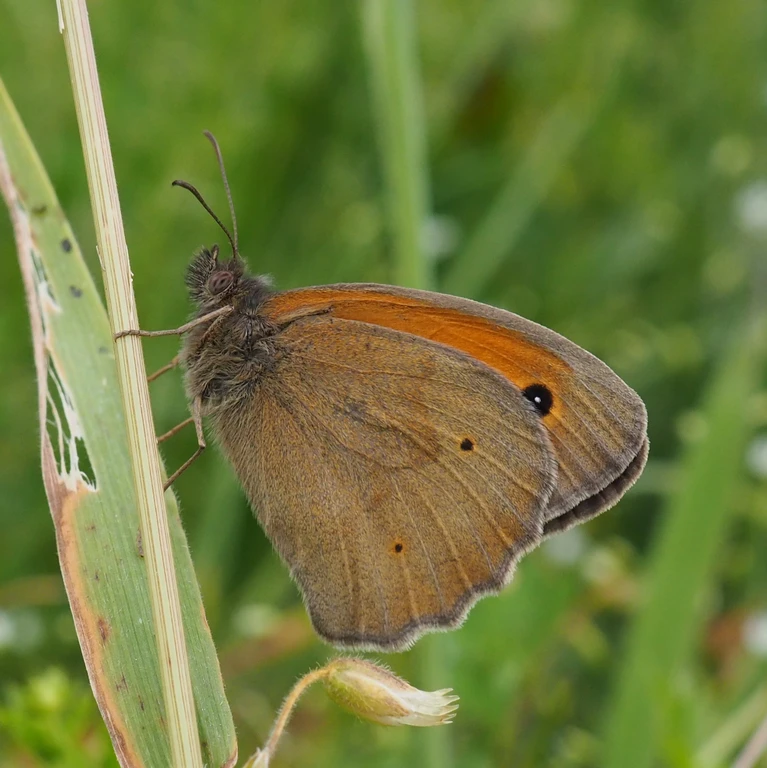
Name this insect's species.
Maniola jurtina
